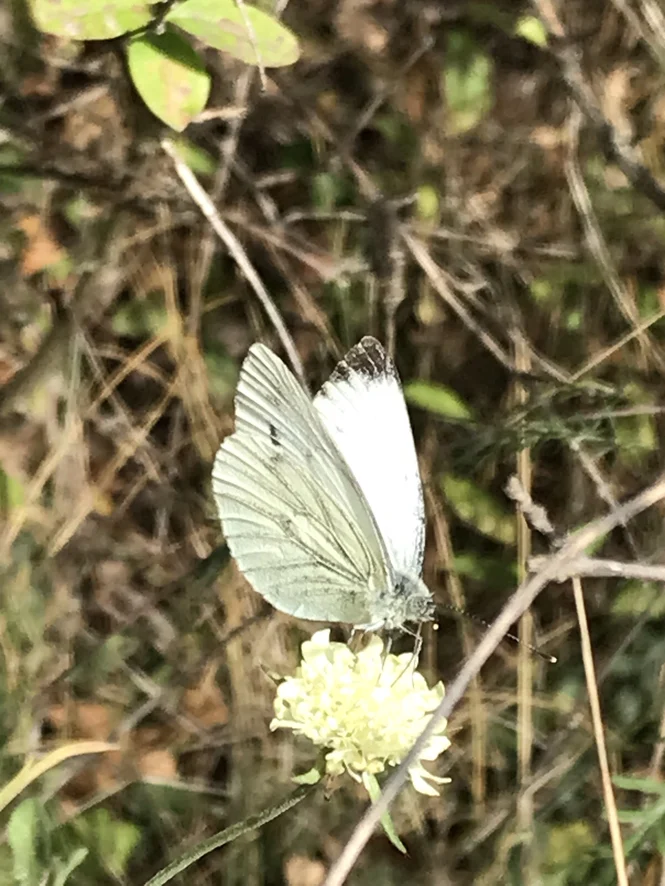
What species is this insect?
Pieris napi
